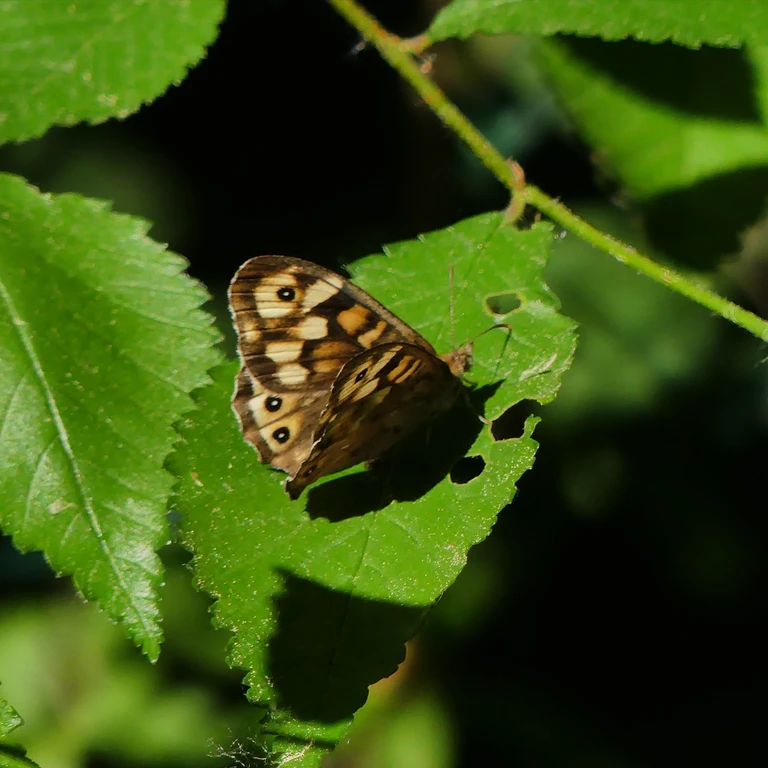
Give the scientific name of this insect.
Pararge aegeria
